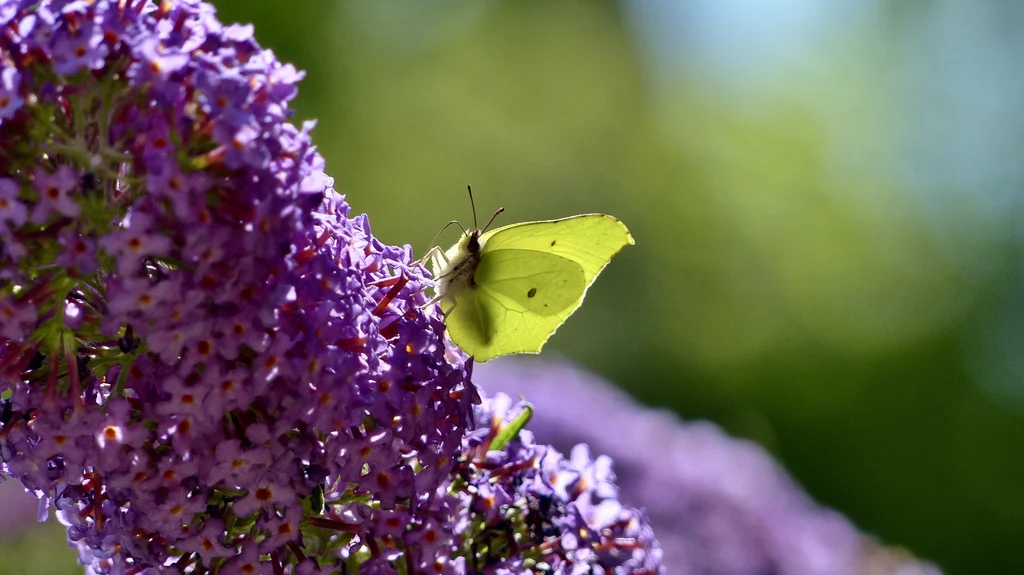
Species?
Gonepteryx rhamni
